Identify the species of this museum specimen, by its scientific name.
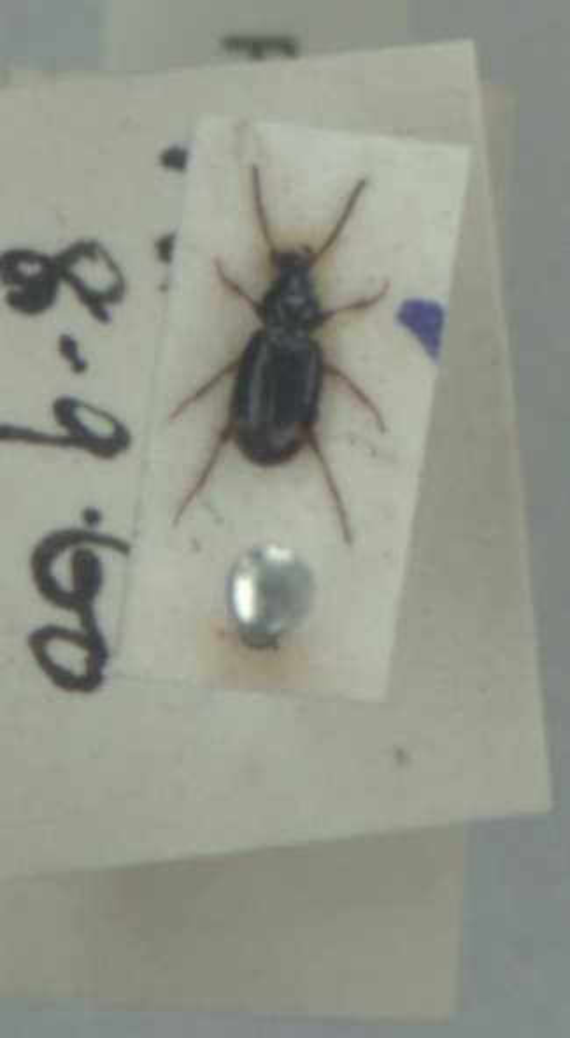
Bembidion guttula
